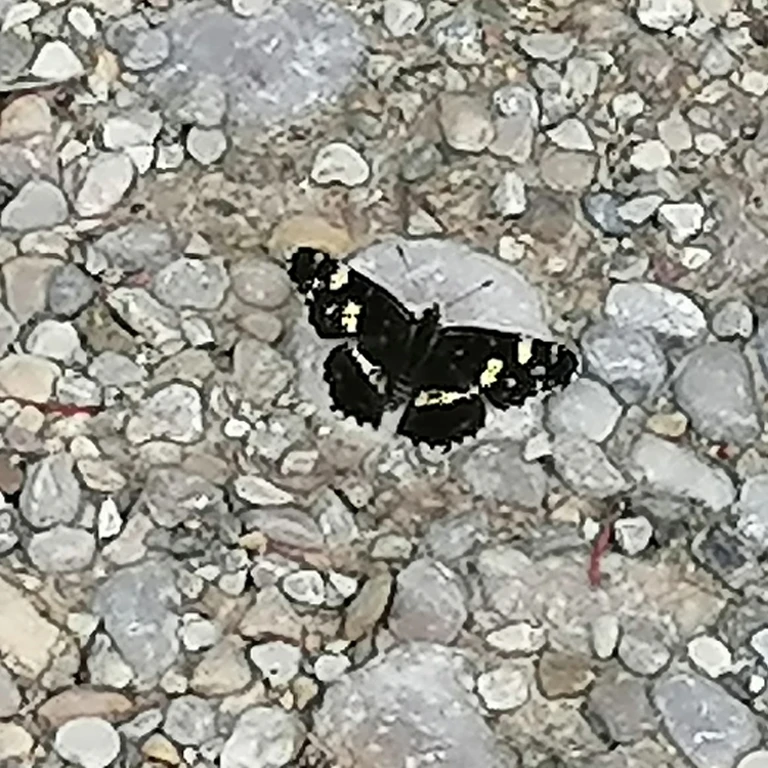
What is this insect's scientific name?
Araschnia levana
